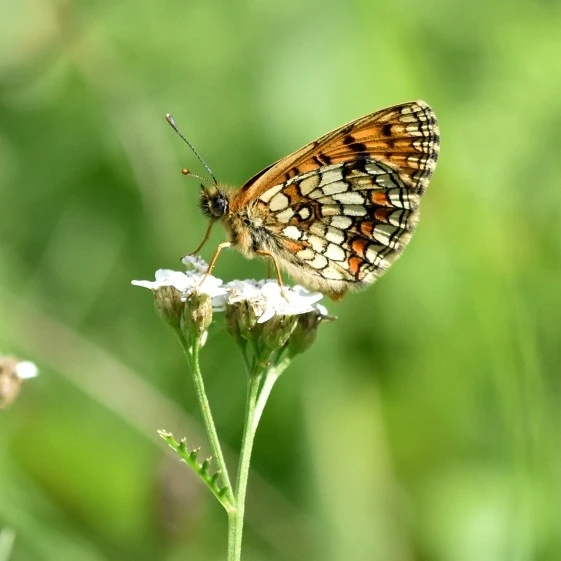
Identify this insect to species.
Melitaea athalia
